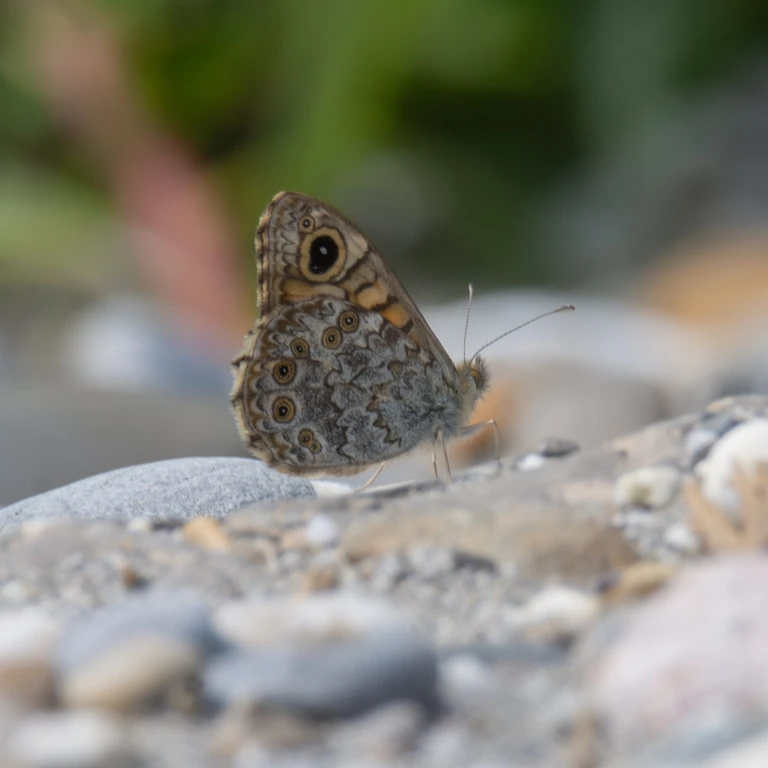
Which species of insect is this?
Lasiommata megera (also Pararge megera)
